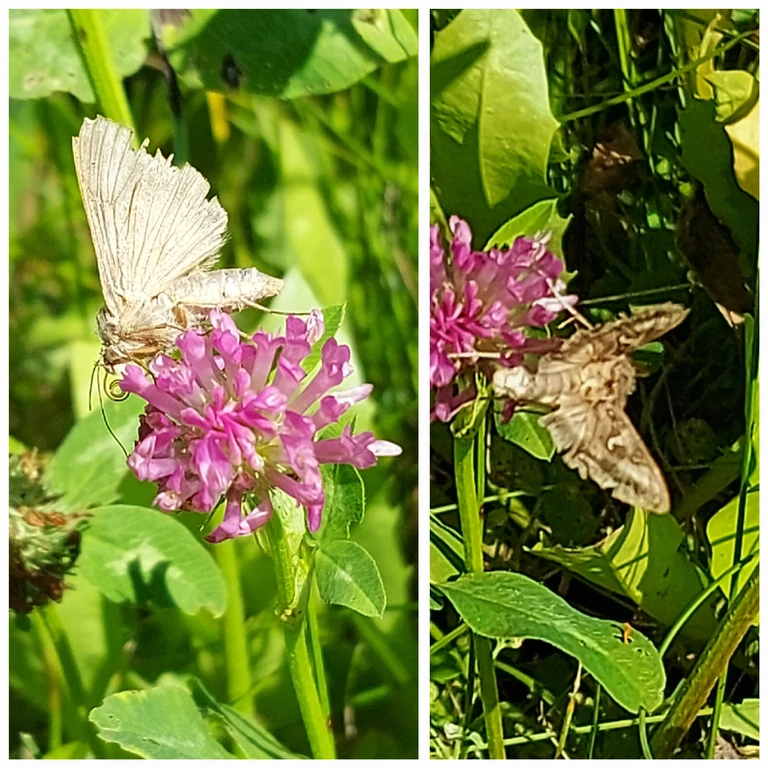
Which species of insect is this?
Autographa gamma
